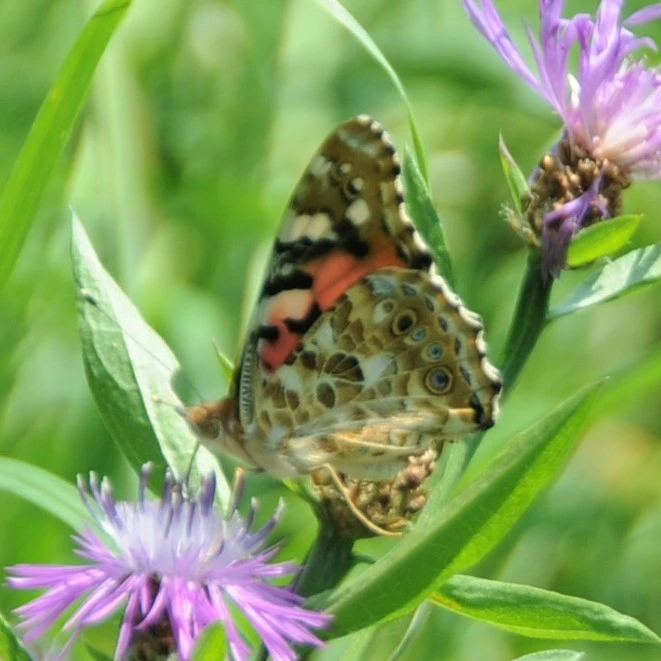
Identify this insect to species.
Vanessa cardui
